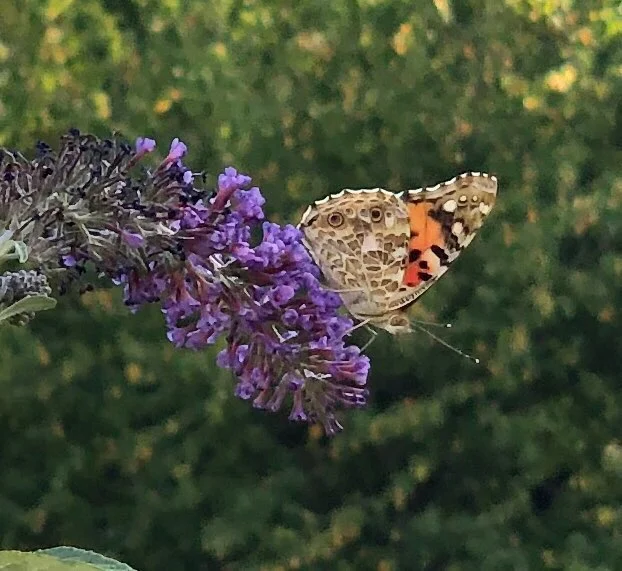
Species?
Vanessa cardui
